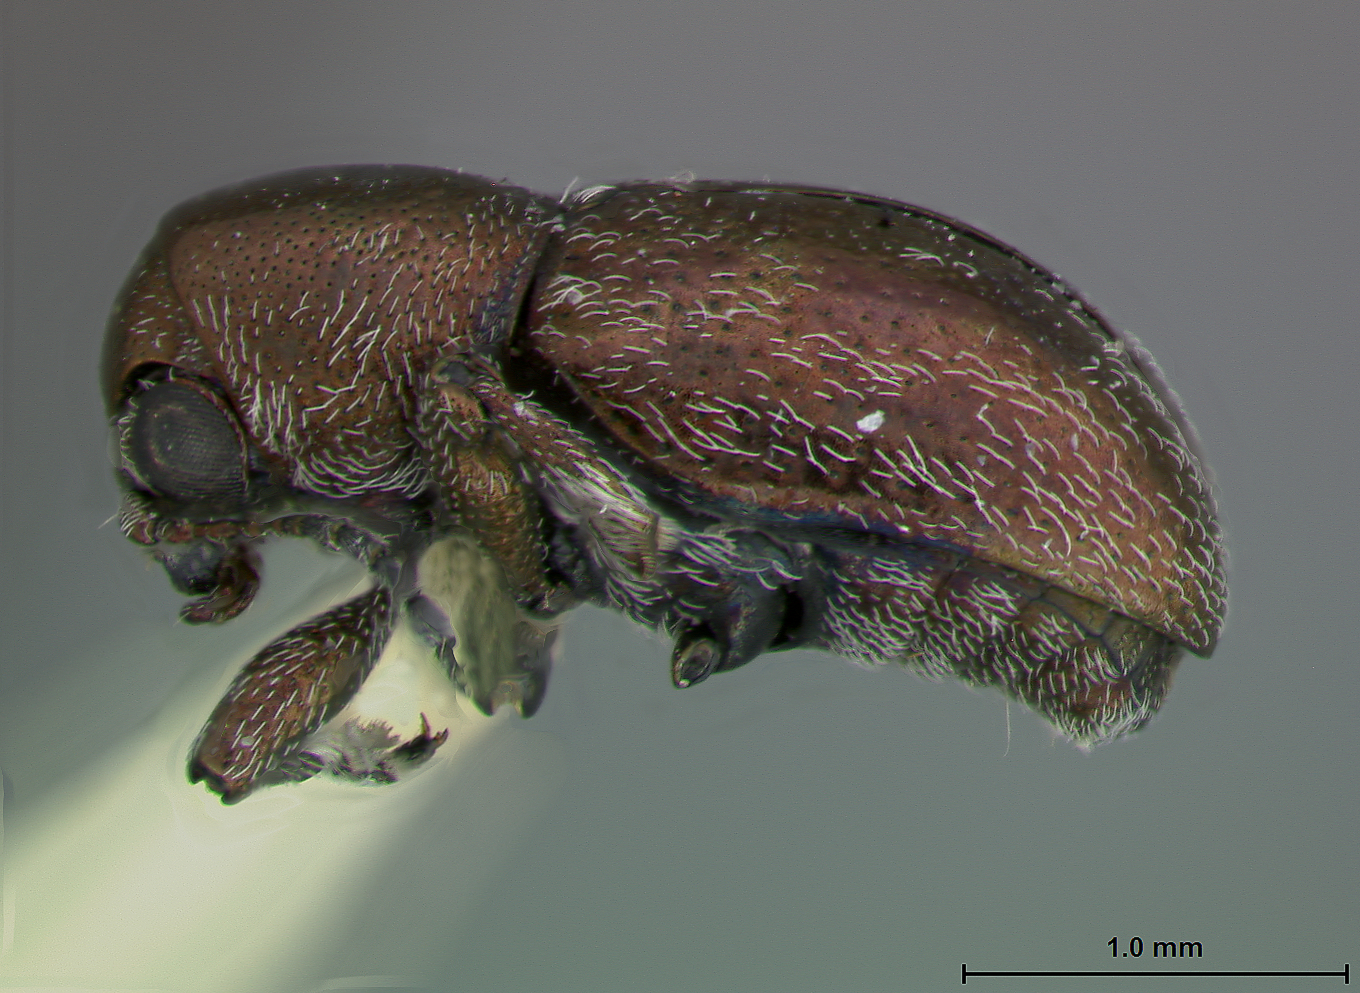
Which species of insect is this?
Graphops tenuis
